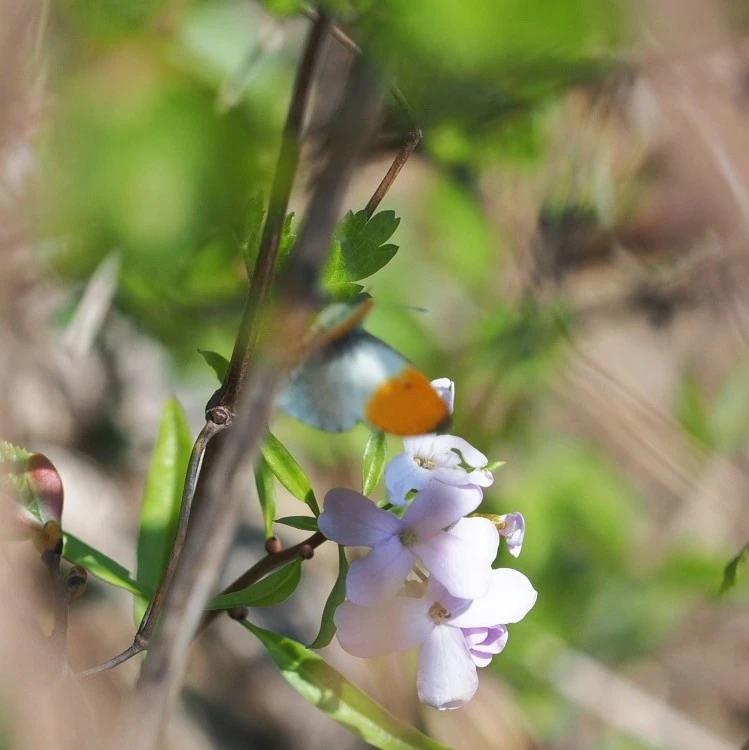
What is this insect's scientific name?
Anthocharis cardamines
